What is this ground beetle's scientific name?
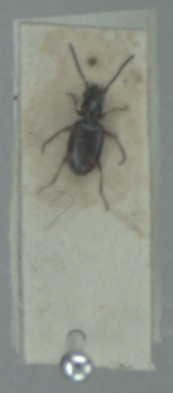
Bembidion articulatum
